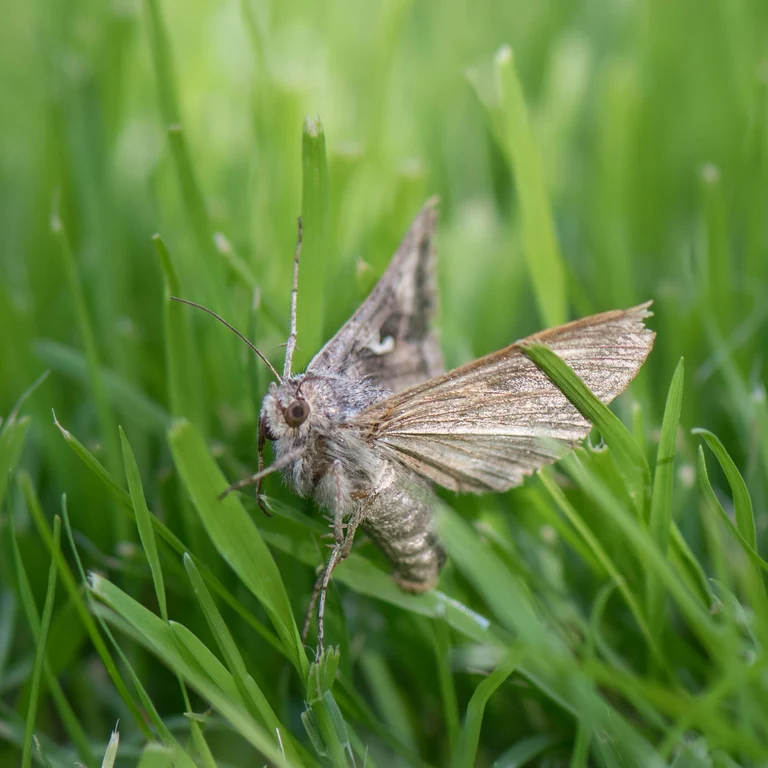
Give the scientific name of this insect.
Autographa gamma
